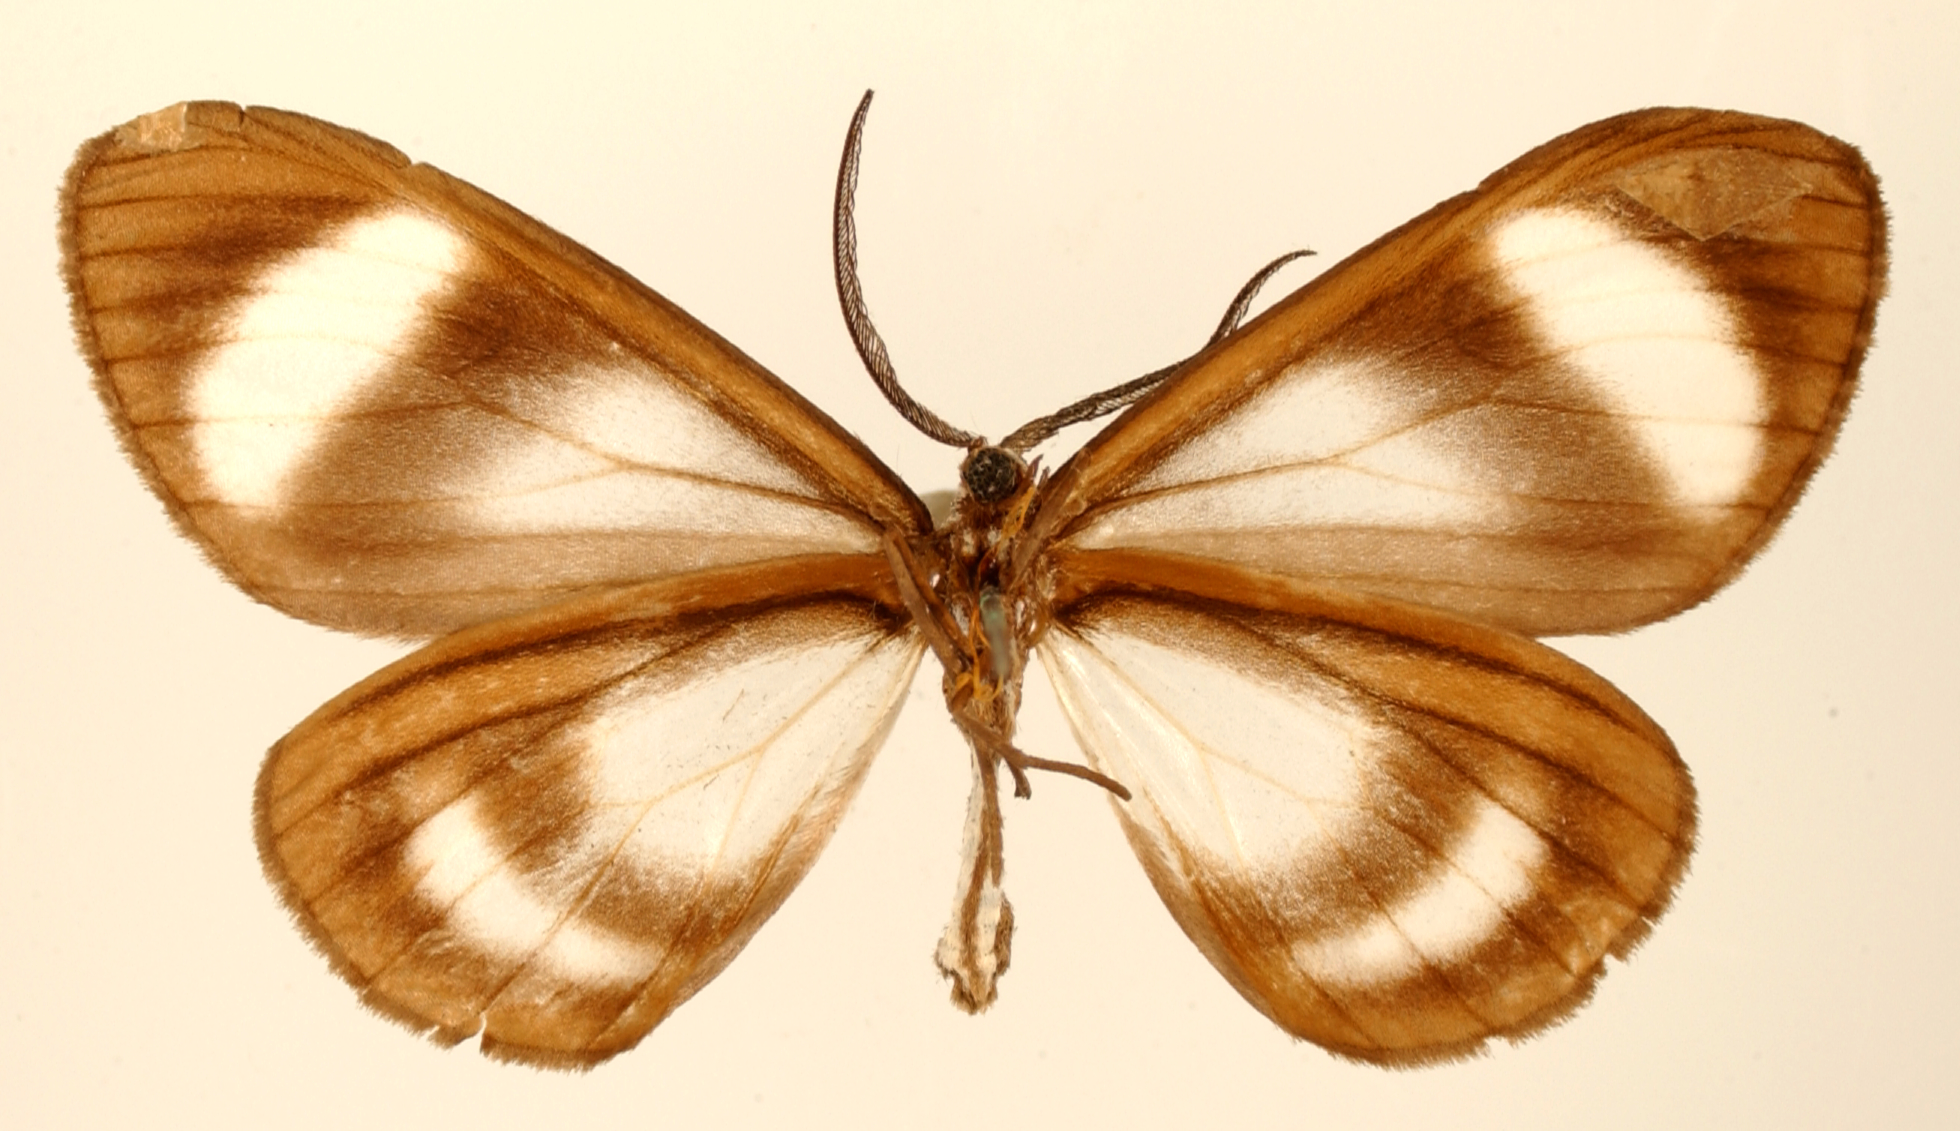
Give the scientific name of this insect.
Nipteria valens
